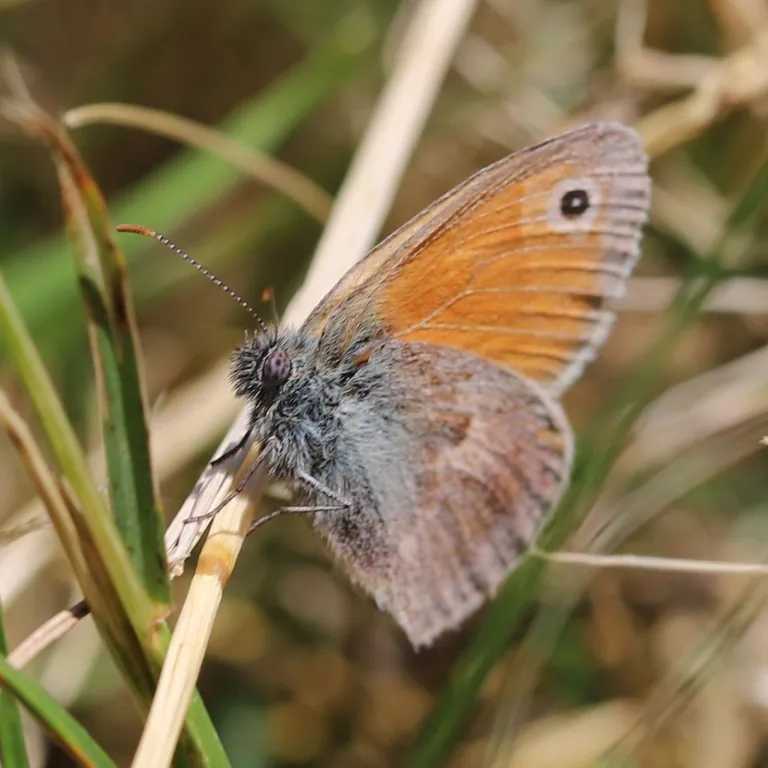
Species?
Coenonympha pamphilus
